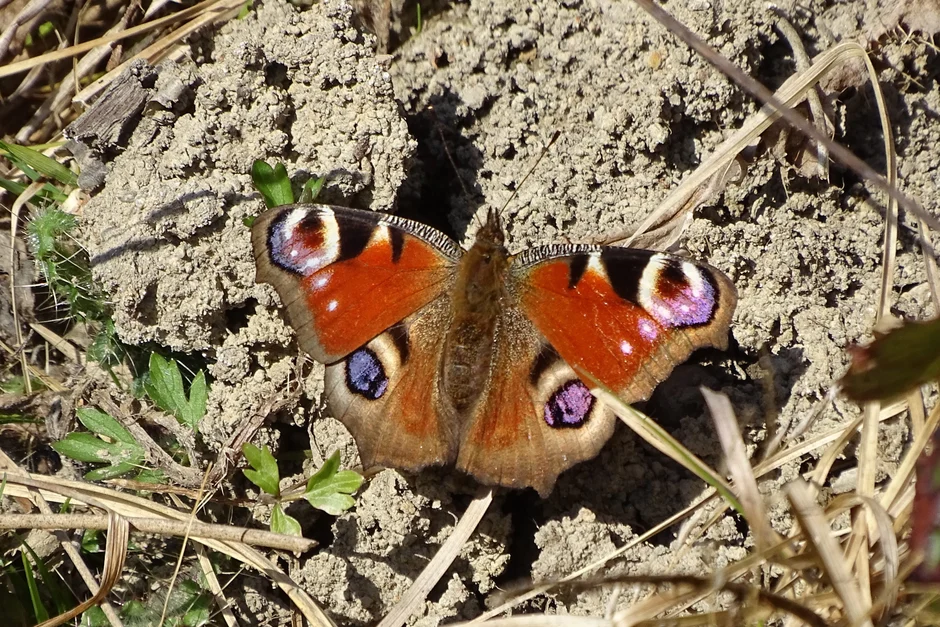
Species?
Aglais io
